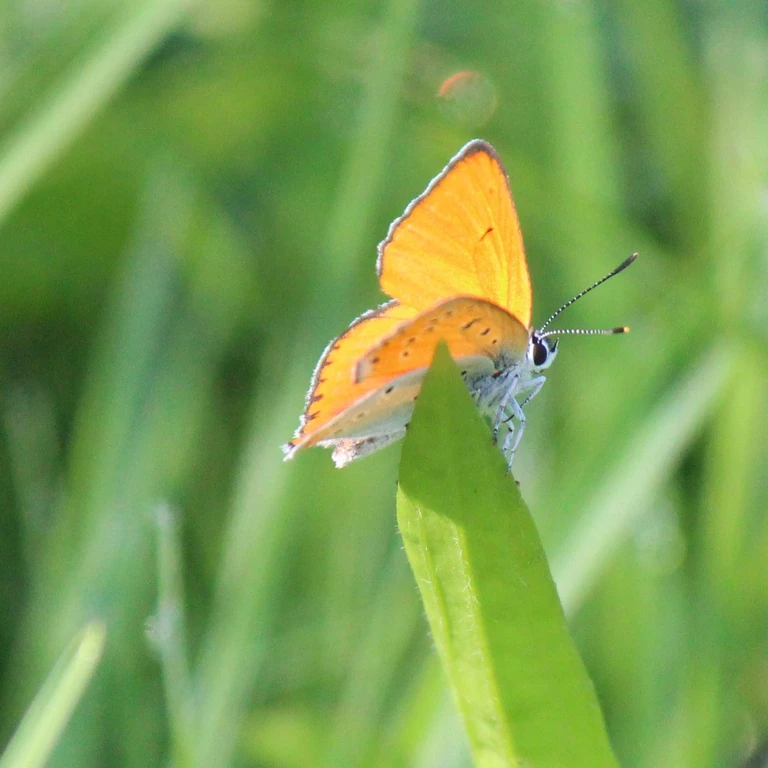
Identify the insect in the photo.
Lycaena dispar
